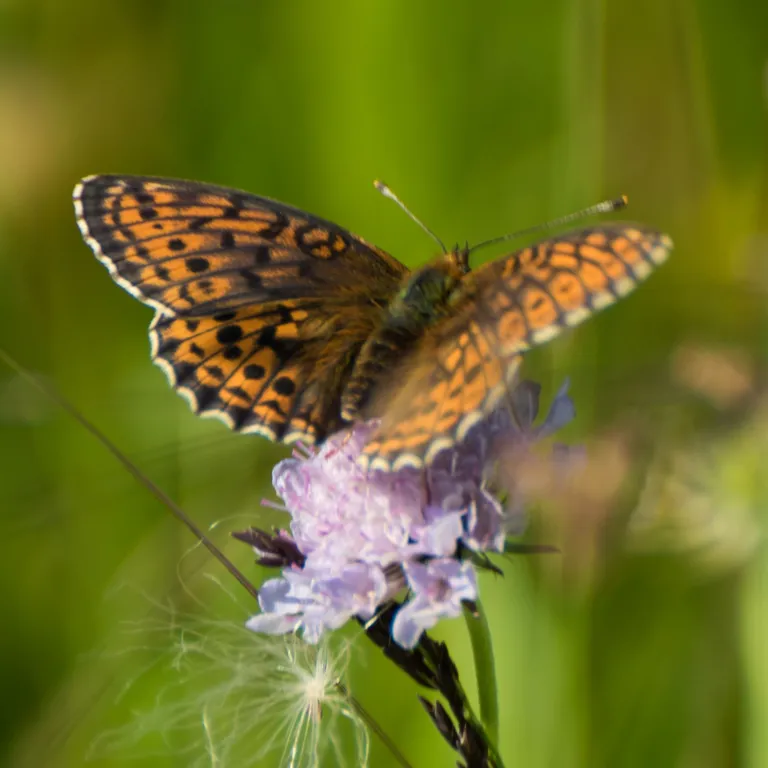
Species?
Brenthis ino
